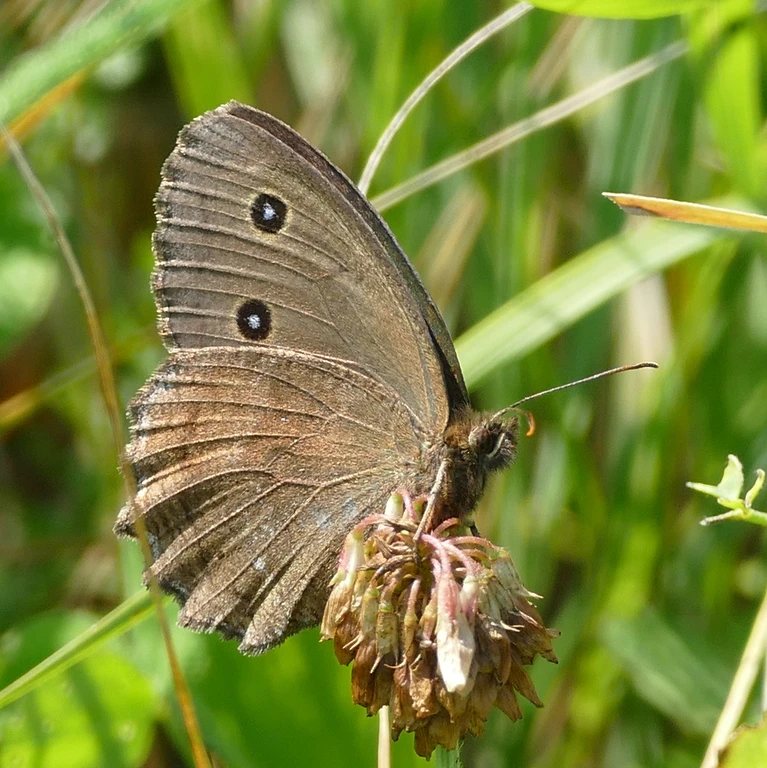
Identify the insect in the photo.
Minois dryas
